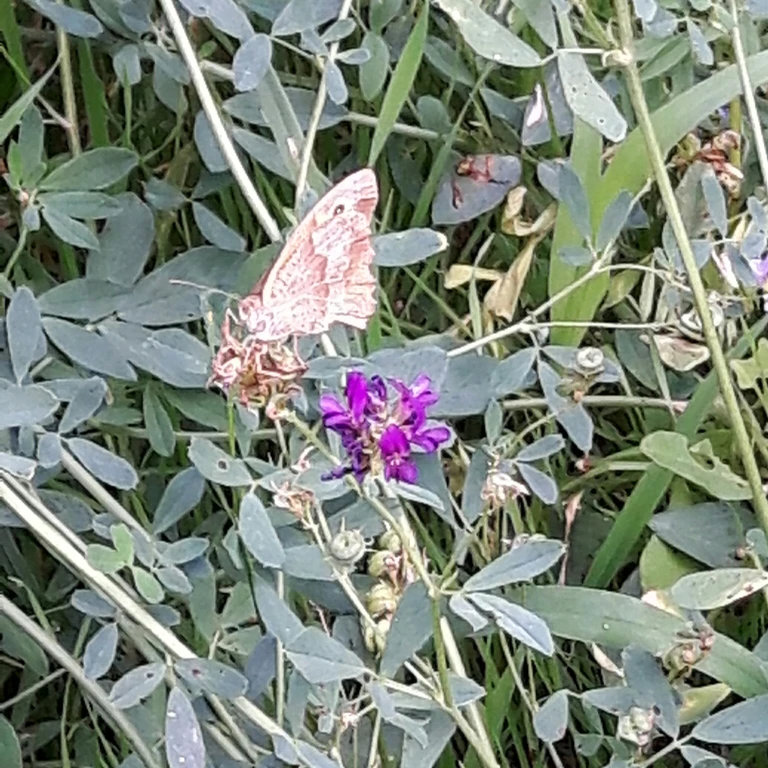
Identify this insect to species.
Maniola jurtina
